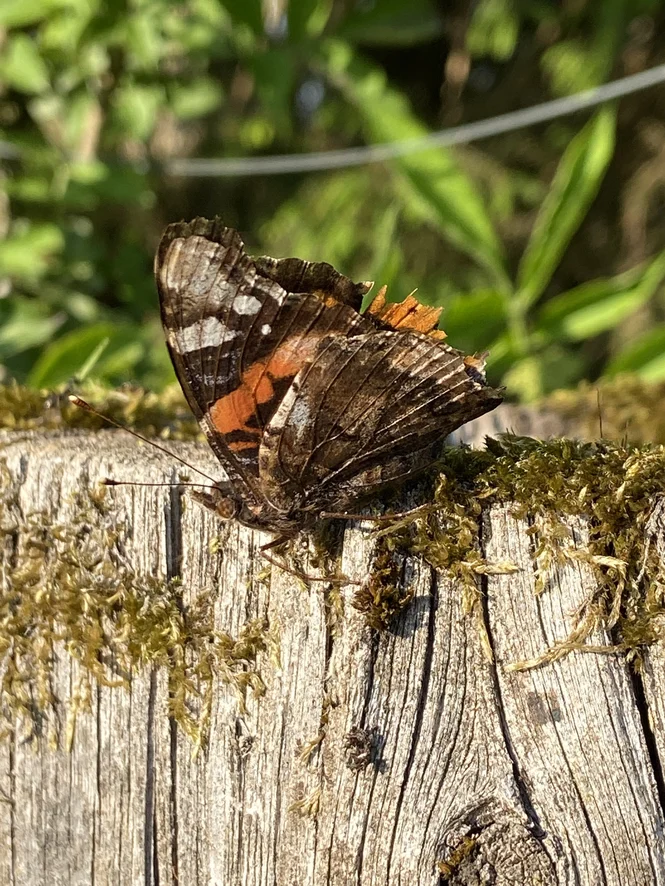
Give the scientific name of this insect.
Vanessa atalanta
